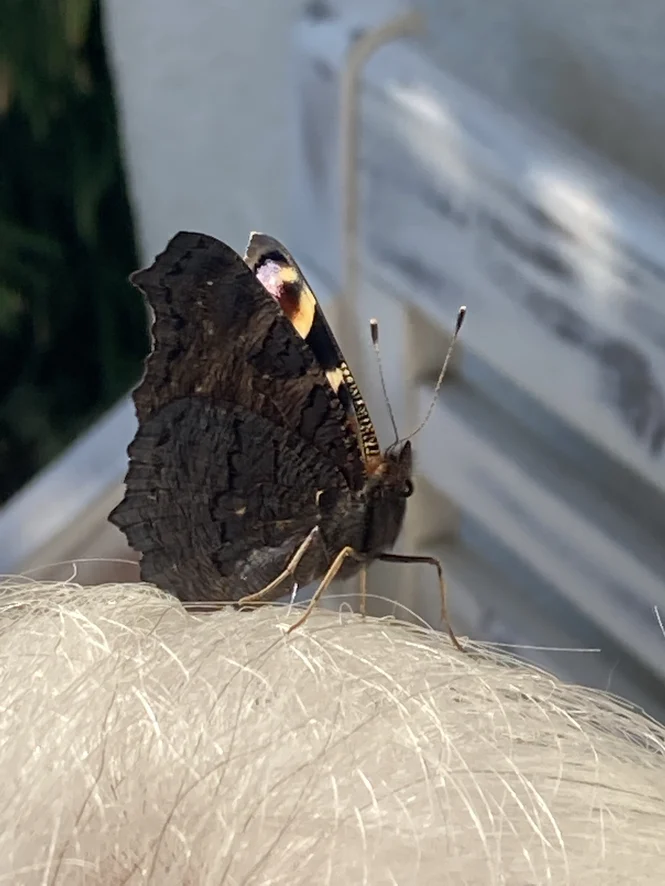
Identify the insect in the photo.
Aglais io
